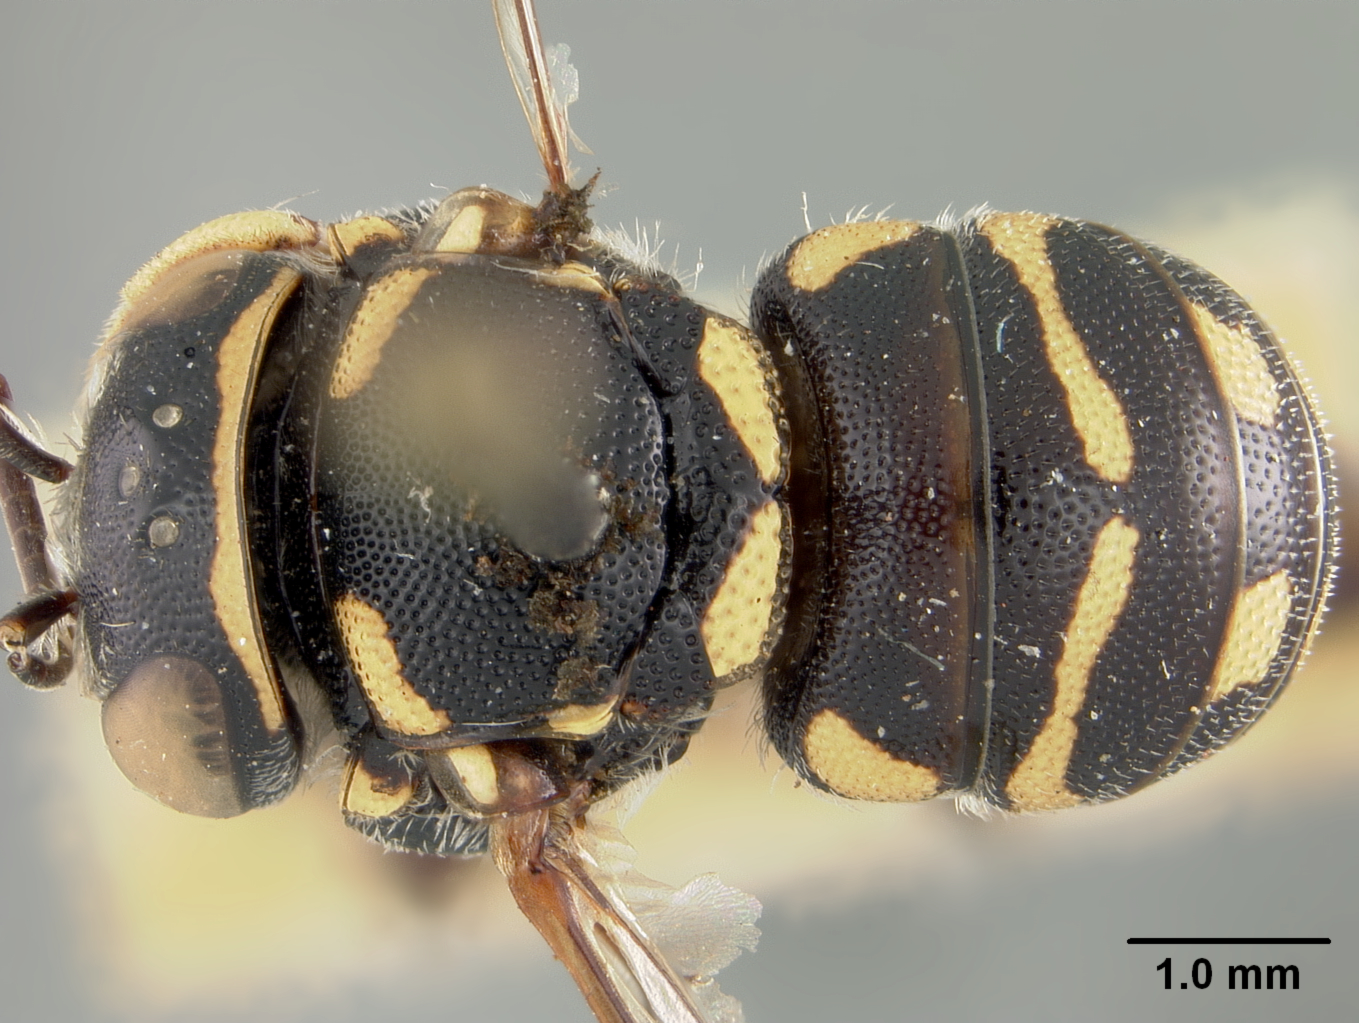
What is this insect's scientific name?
Dianthidium eiseni
